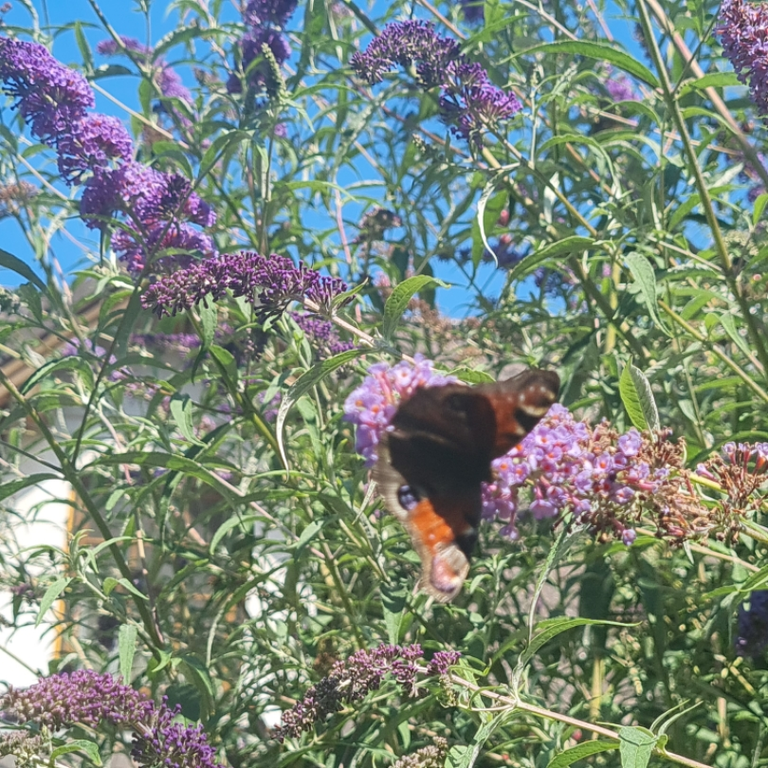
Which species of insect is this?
Aglais io
